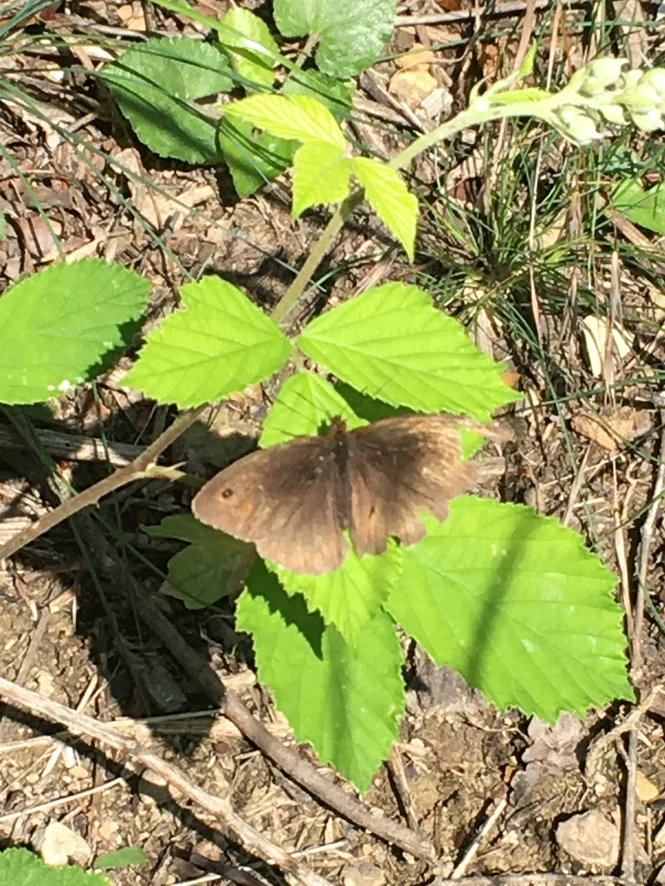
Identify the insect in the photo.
Maniola jurtina
